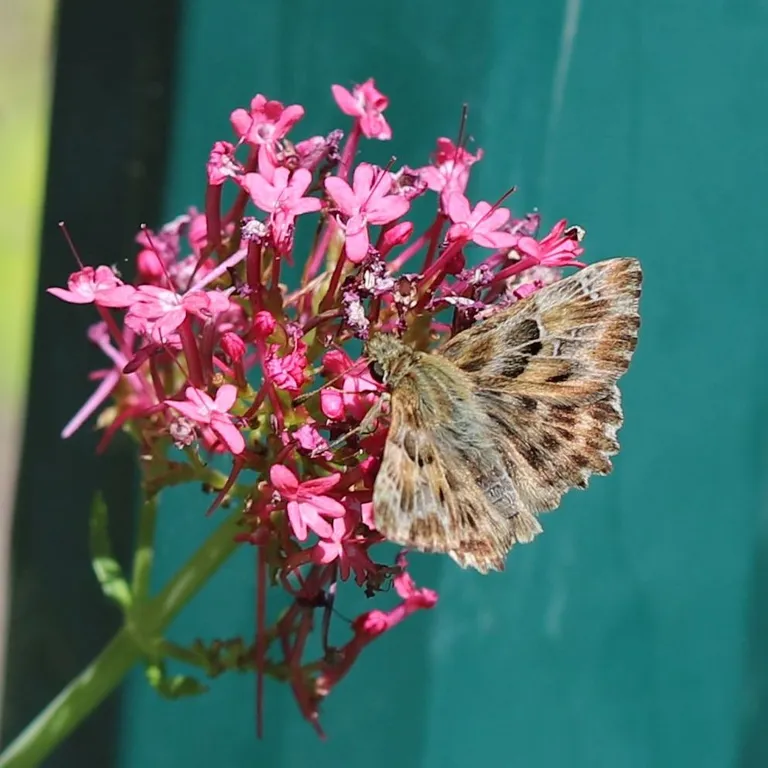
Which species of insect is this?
Carcharodus alceae
